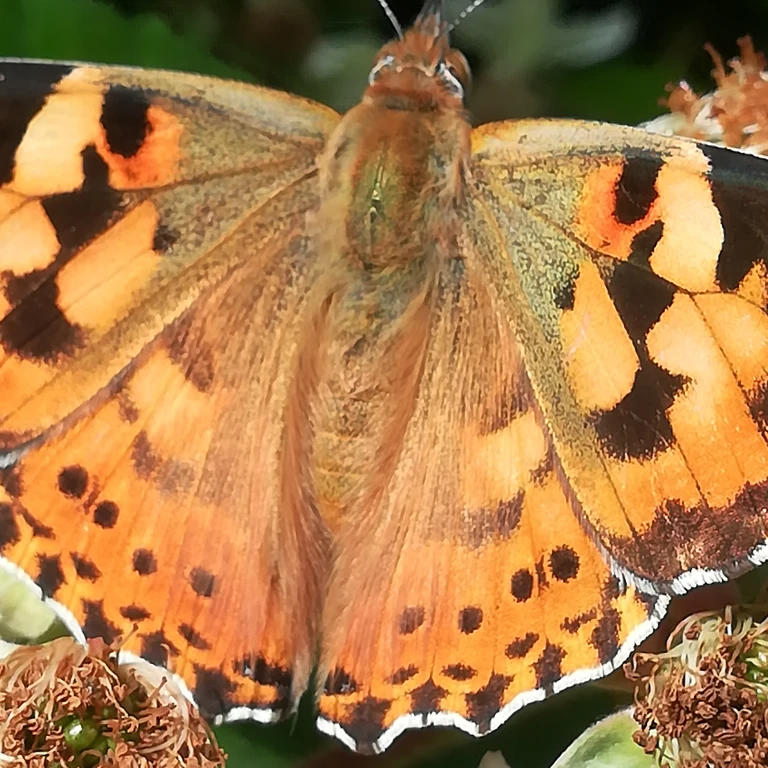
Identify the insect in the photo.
Vanessa cardui
